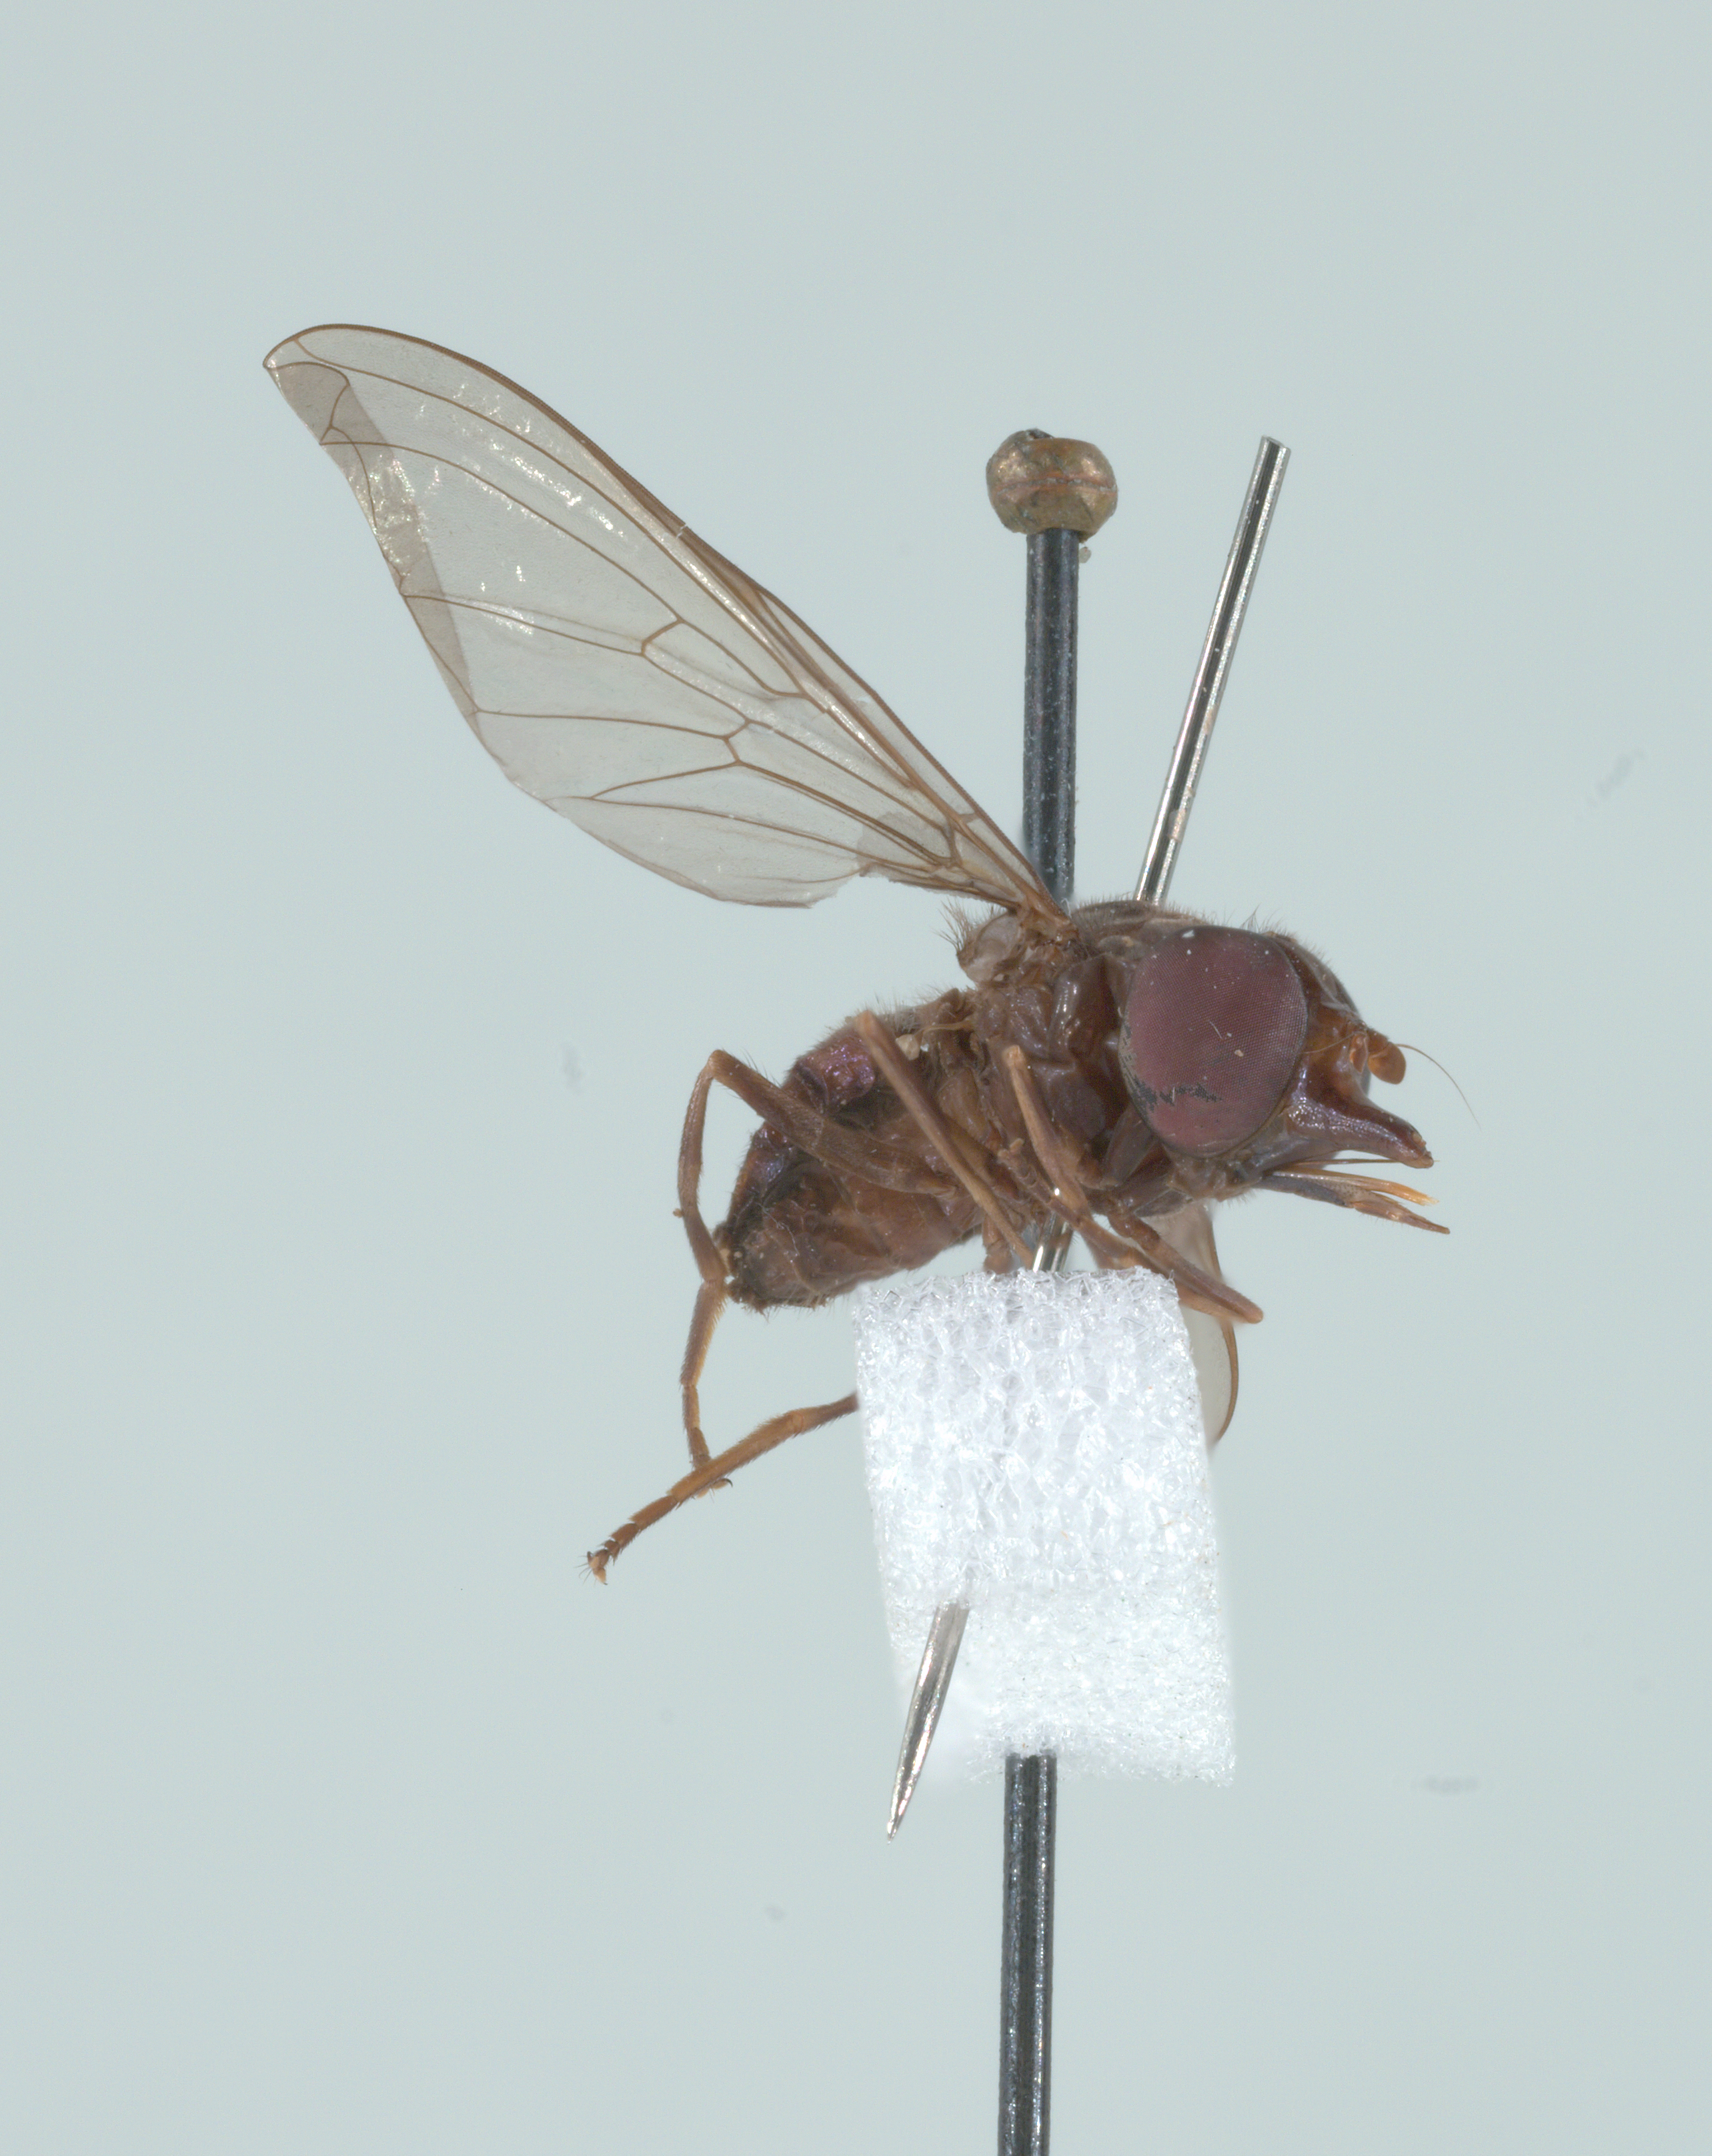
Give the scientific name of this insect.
Rhingia cyanoprora
